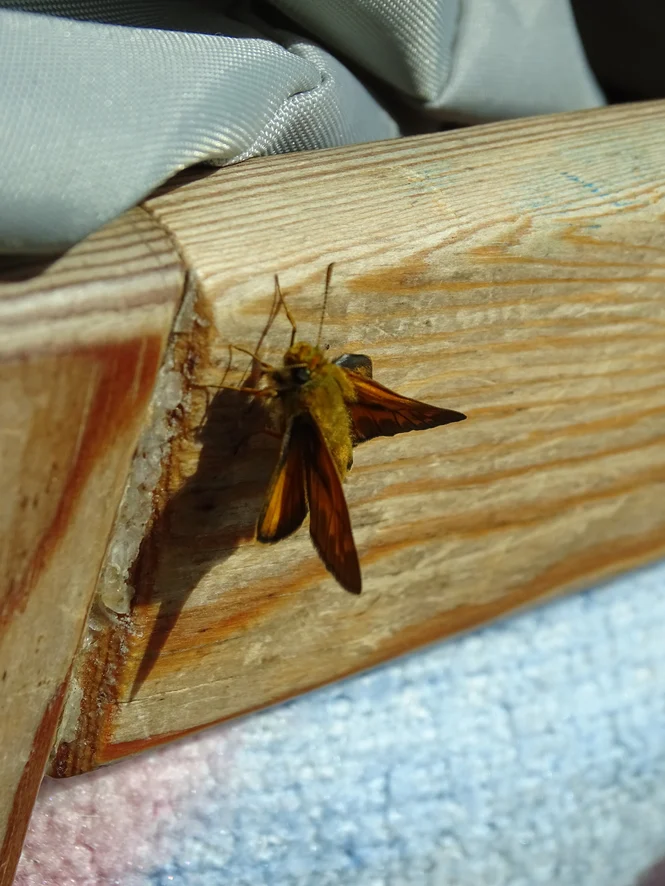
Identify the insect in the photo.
Ochlodes sylvanus (also Ochlodes venata)
